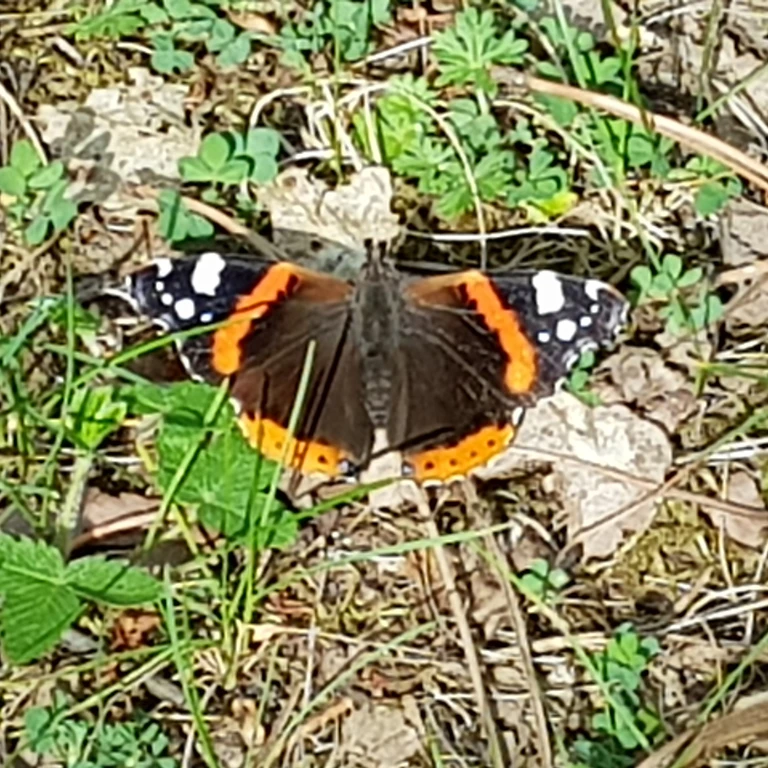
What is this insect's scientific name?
Vanessa atalanta
